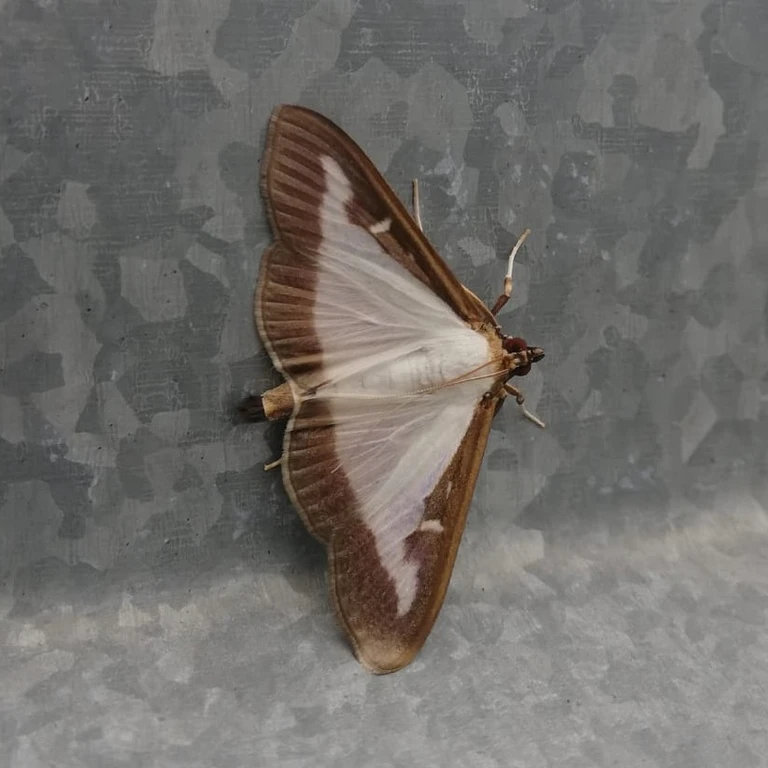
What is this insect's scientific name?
Cydalima perspectalis
